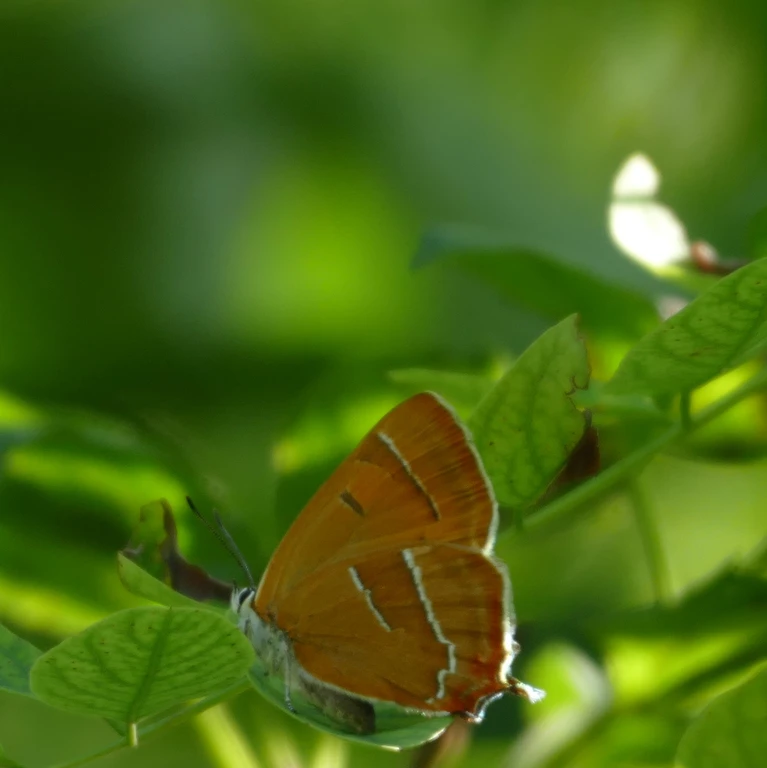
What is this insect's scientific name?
Thecla betulae
